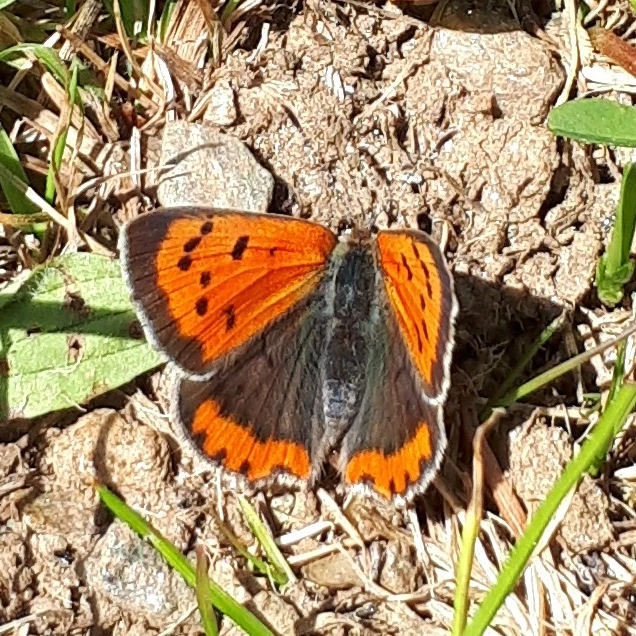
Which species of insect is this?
Lycaena phlaeas
